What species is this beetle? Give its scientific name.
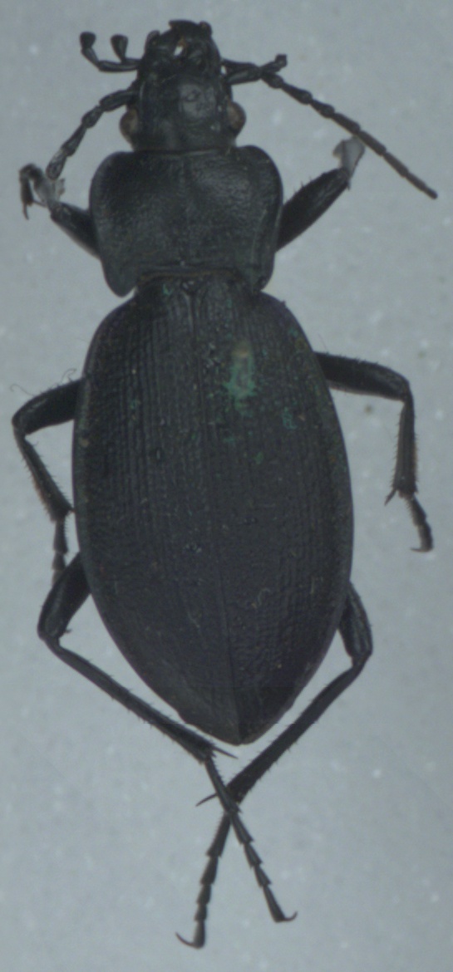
Carabus problematicus
